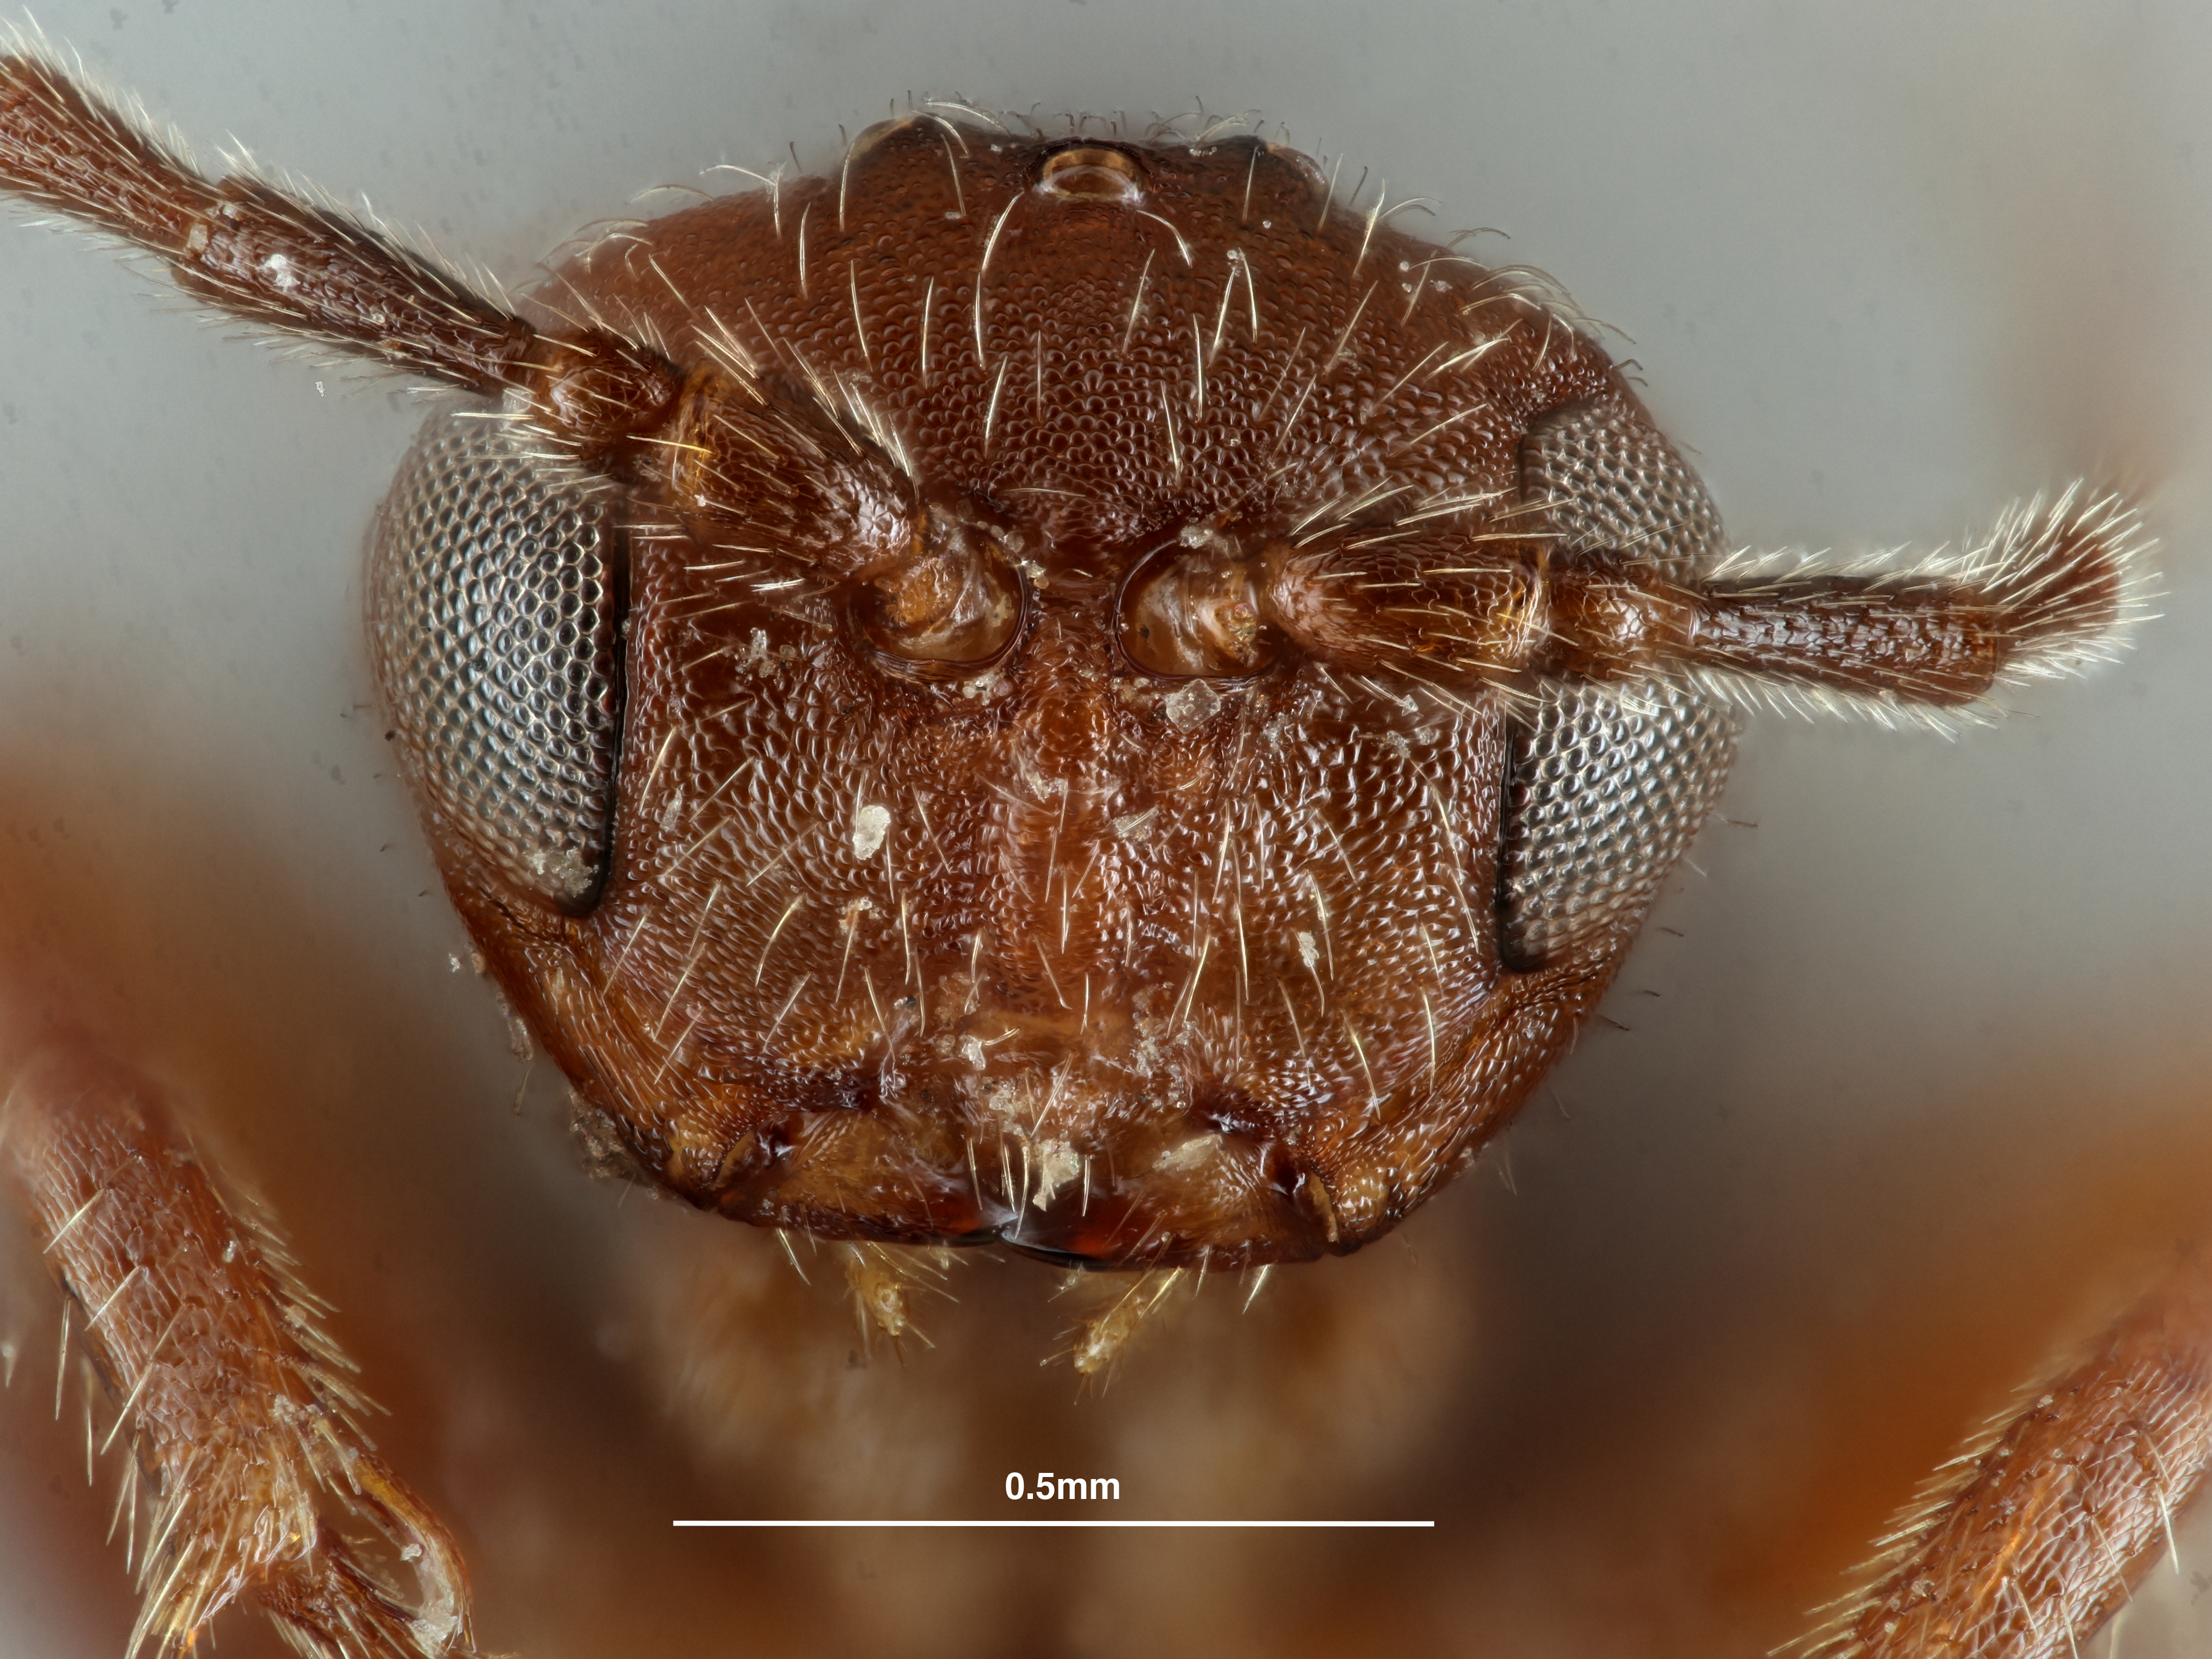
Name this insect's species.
Belonocnema kinseyi
